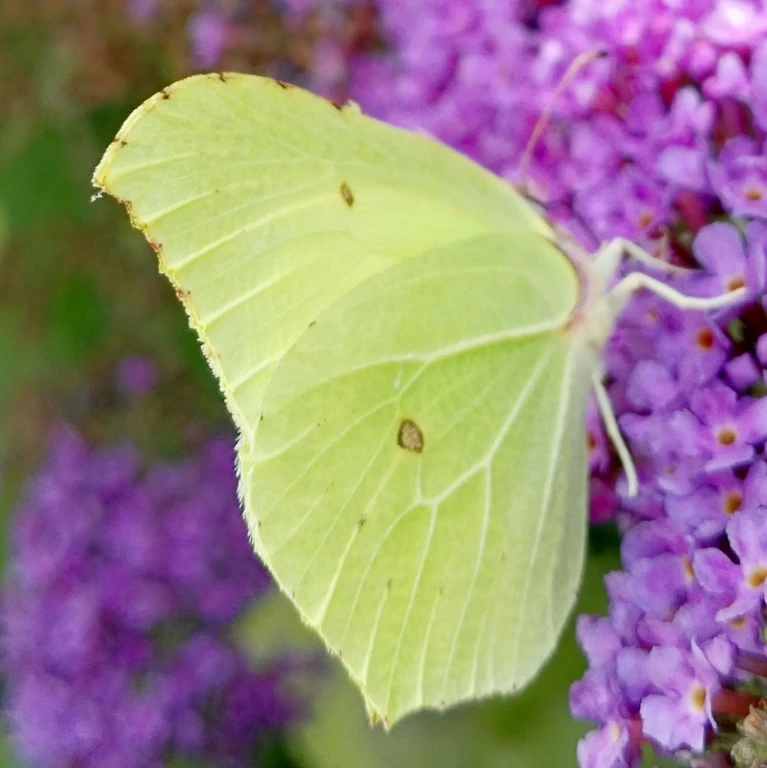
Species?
Gonepteryx rhamni
